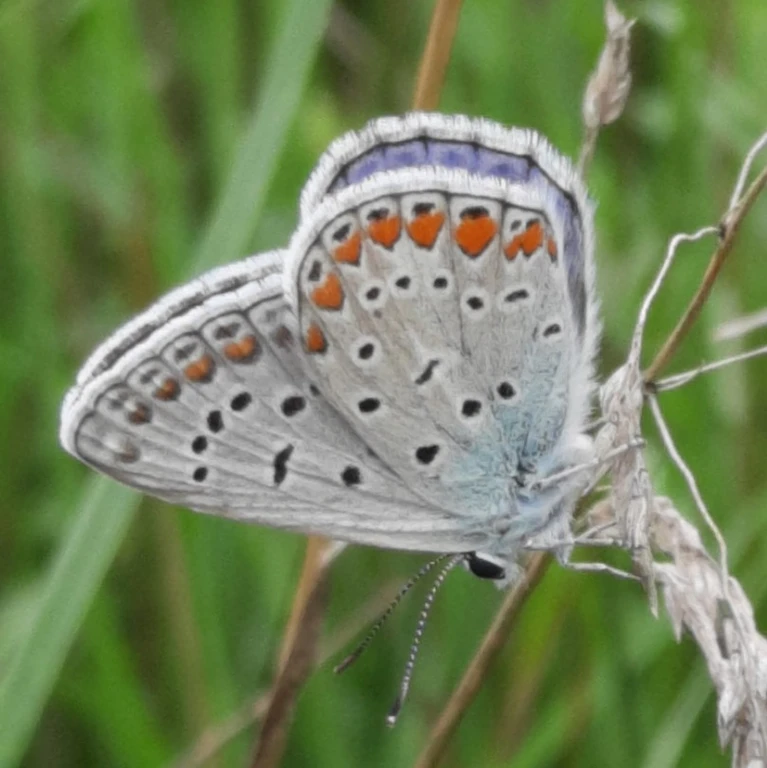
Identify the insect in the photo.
Polyommatus icarus
